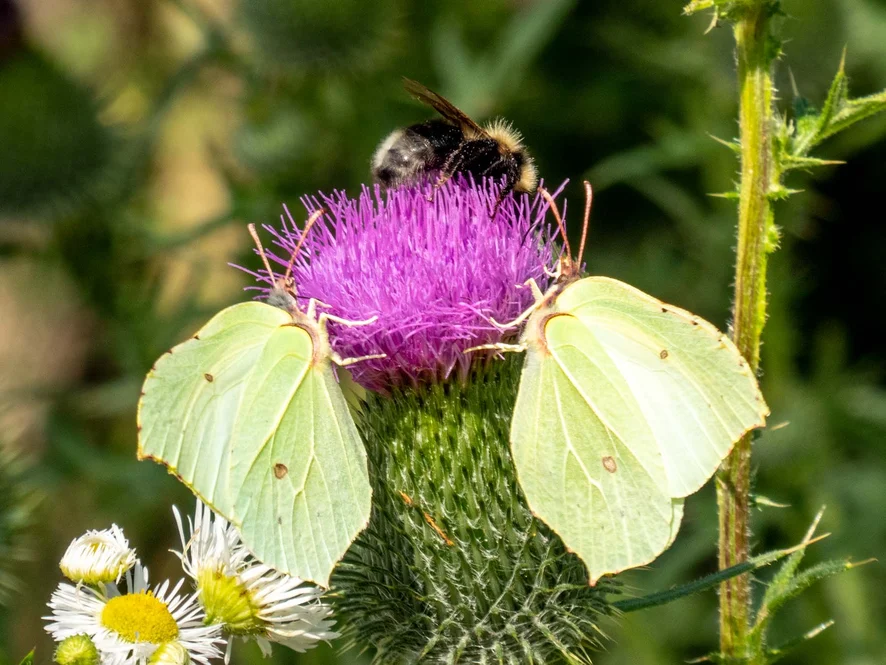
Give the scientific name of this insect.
Gonepteryx rhamni
